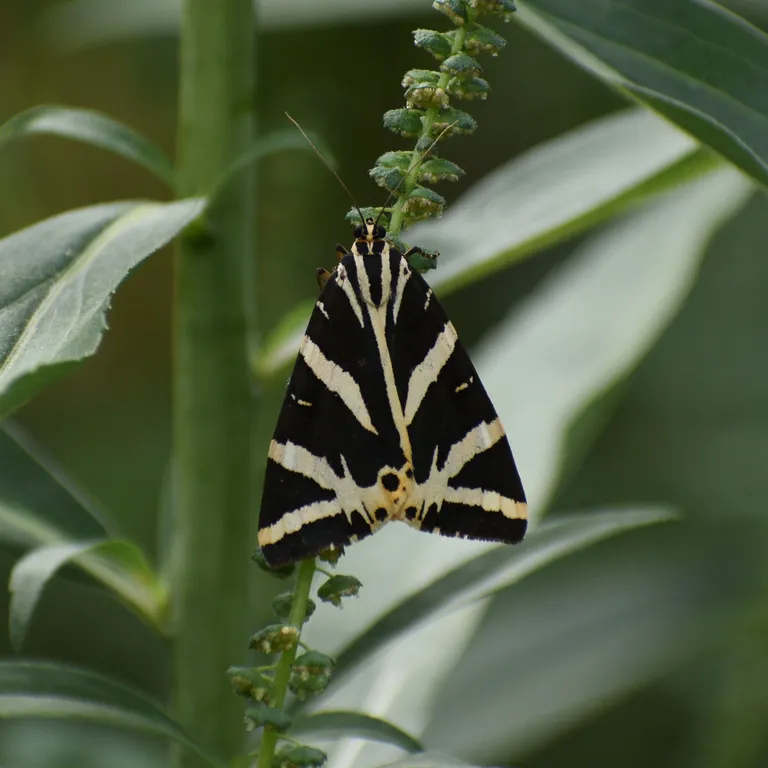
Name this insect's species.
Euplagia quadripunctaria
